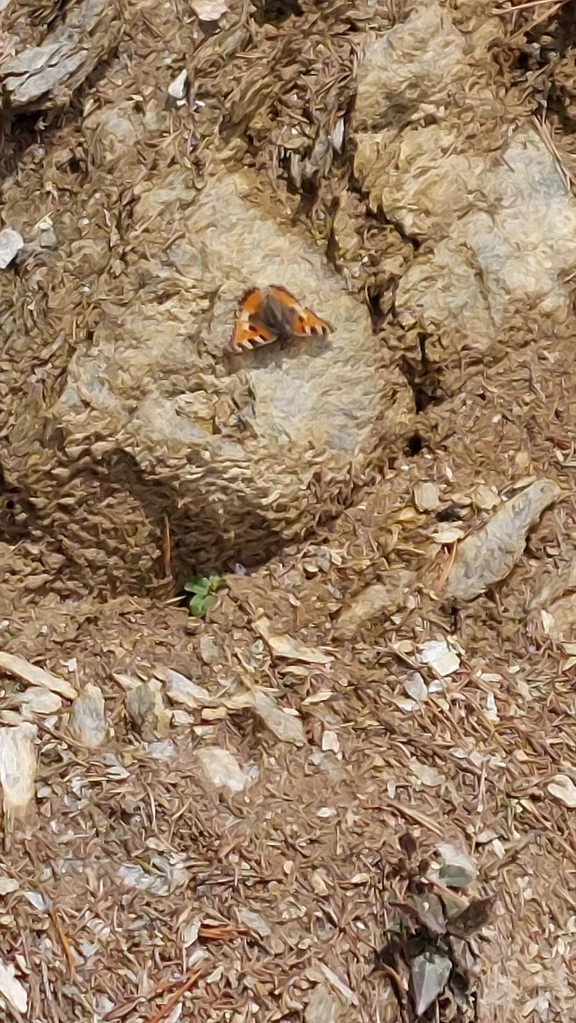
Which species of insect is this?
Aglais urticae
